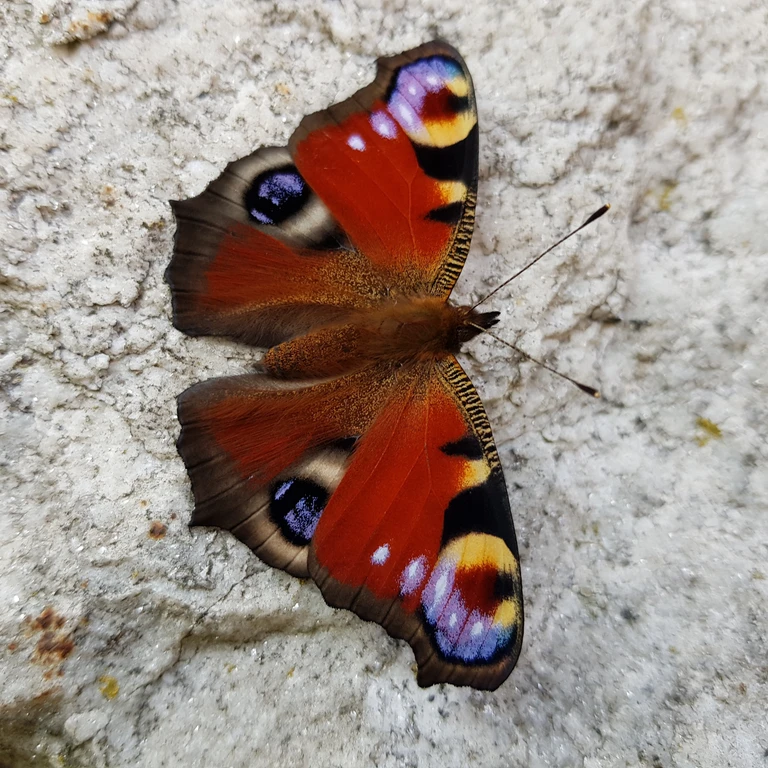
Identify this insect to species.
Aglais io
